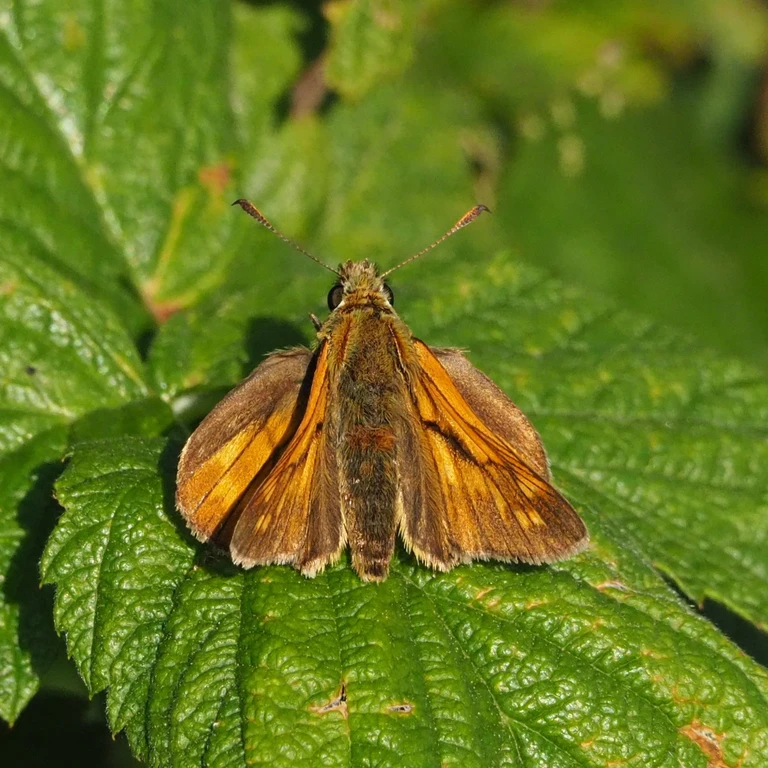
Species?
Ochlodes sylvanus (also Ochlodes venata)
